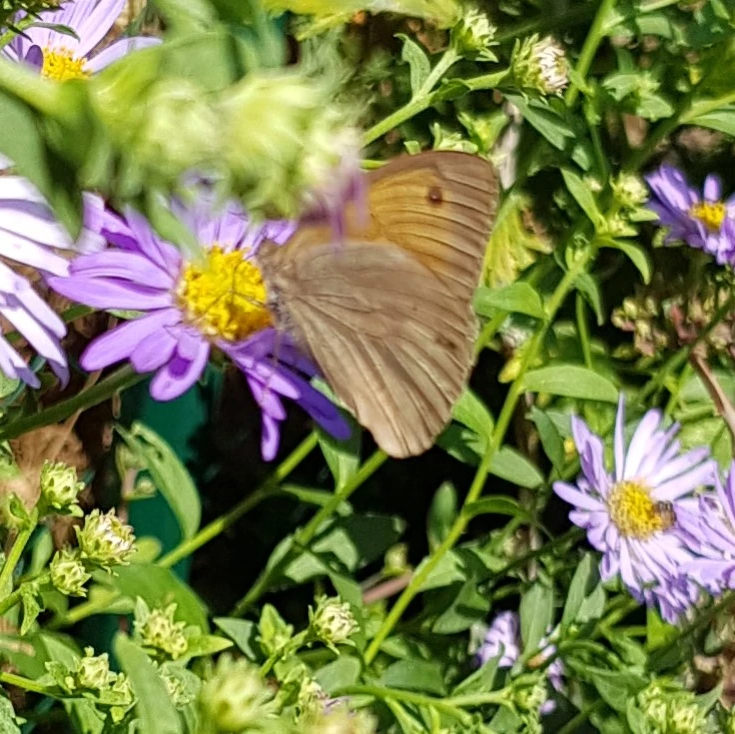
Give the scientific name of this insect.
Maniola jurtina
